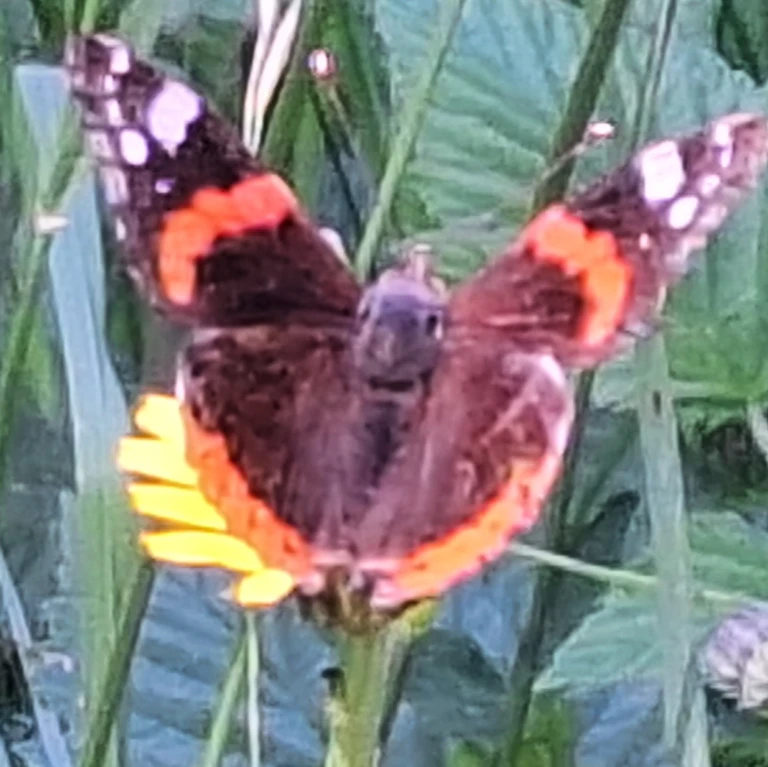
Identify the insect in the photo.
Vanessa atalanta
